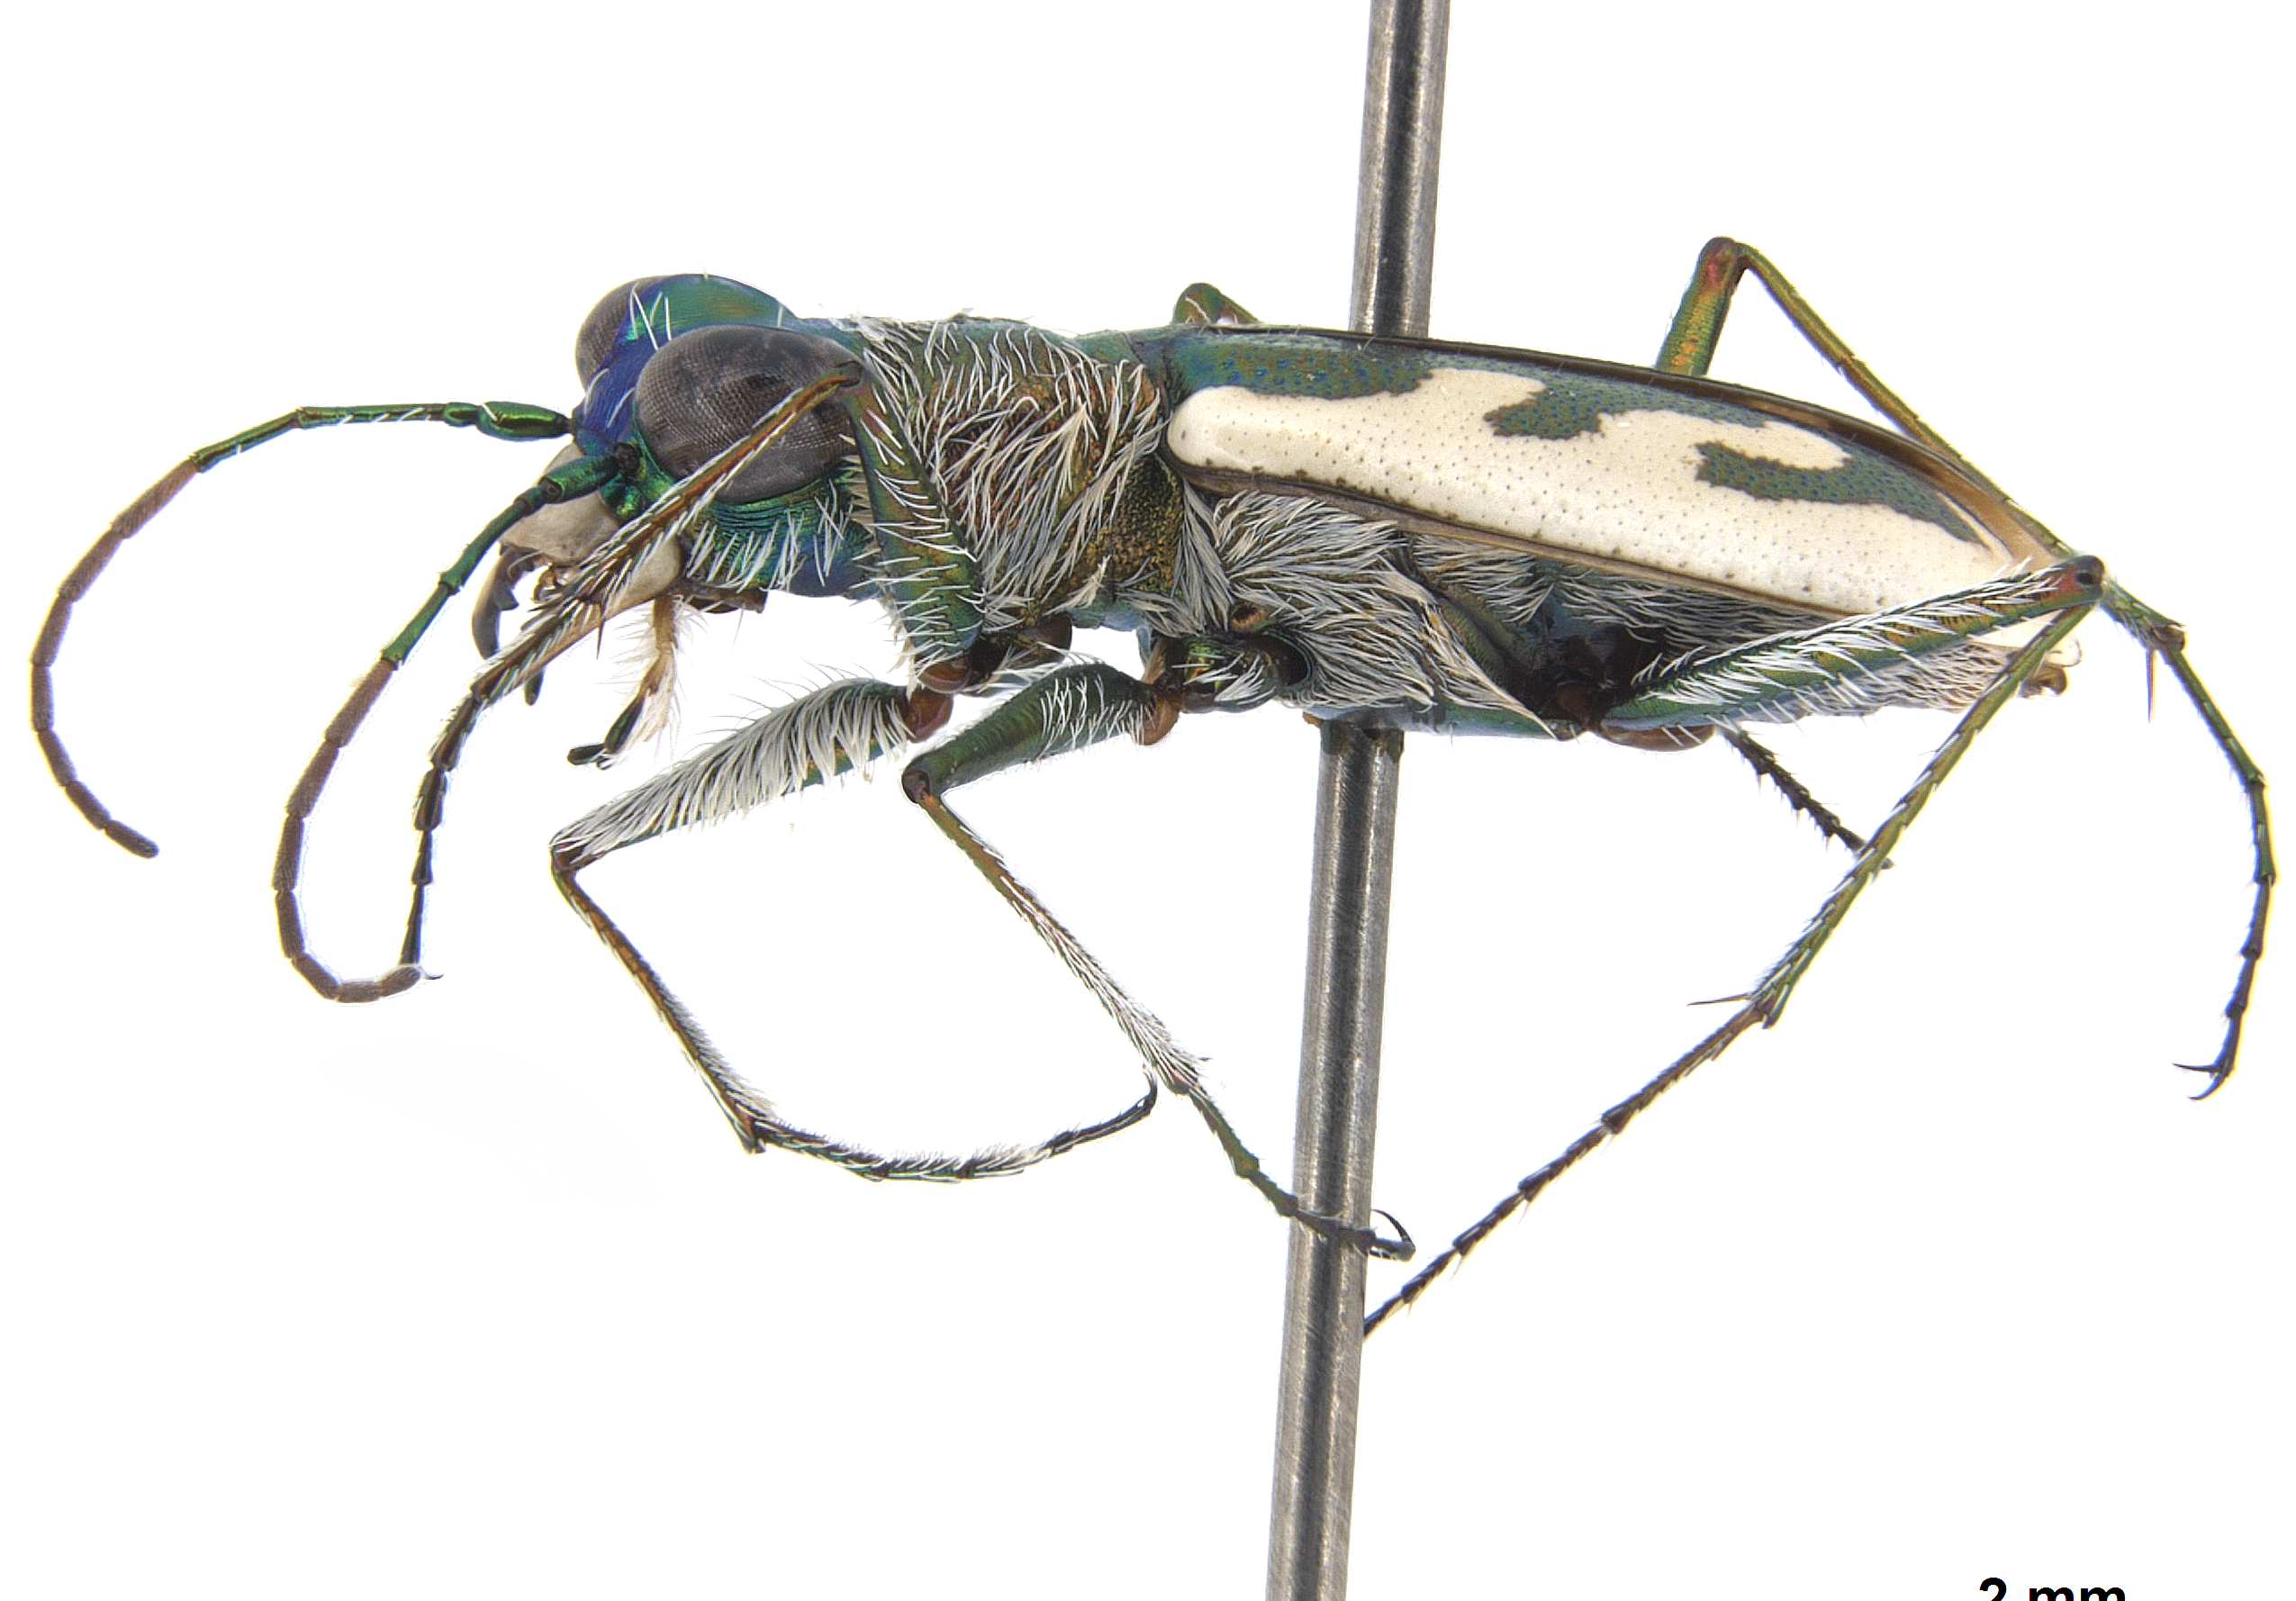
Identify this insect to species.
Sumlinia halophila
